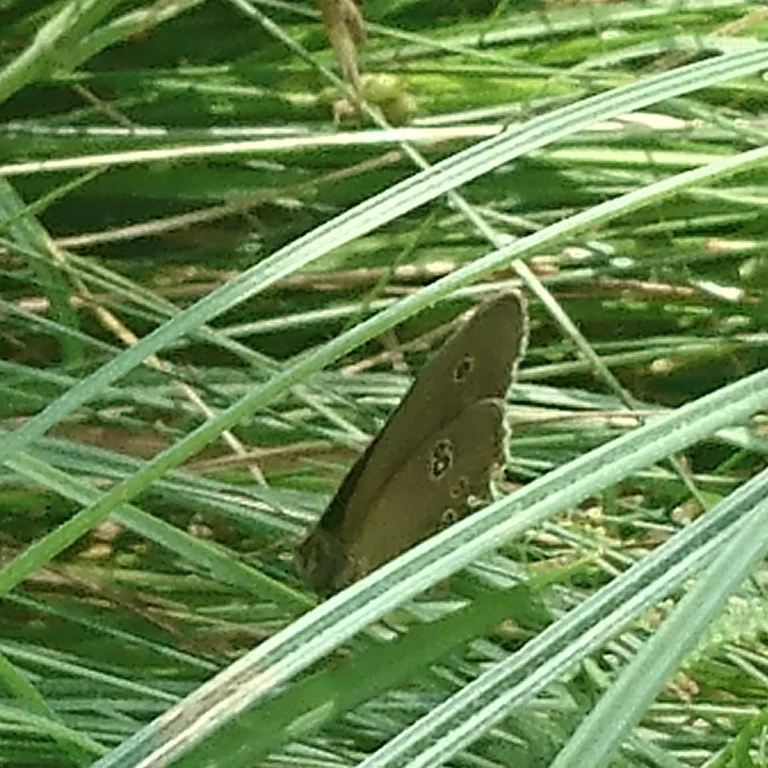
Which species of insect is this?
Aphantopus hyperantus
